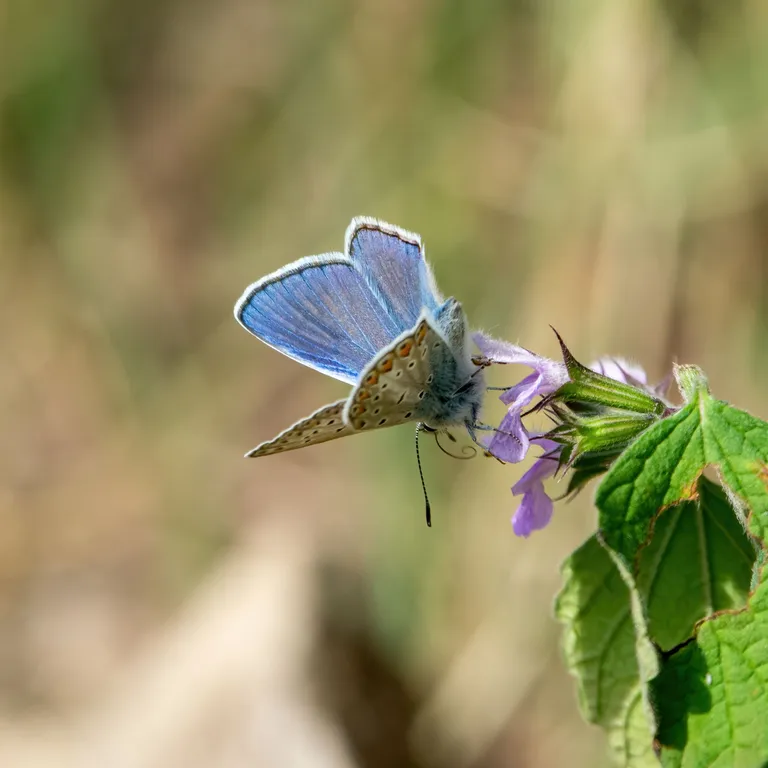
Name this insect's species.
Polyommatus icarus
